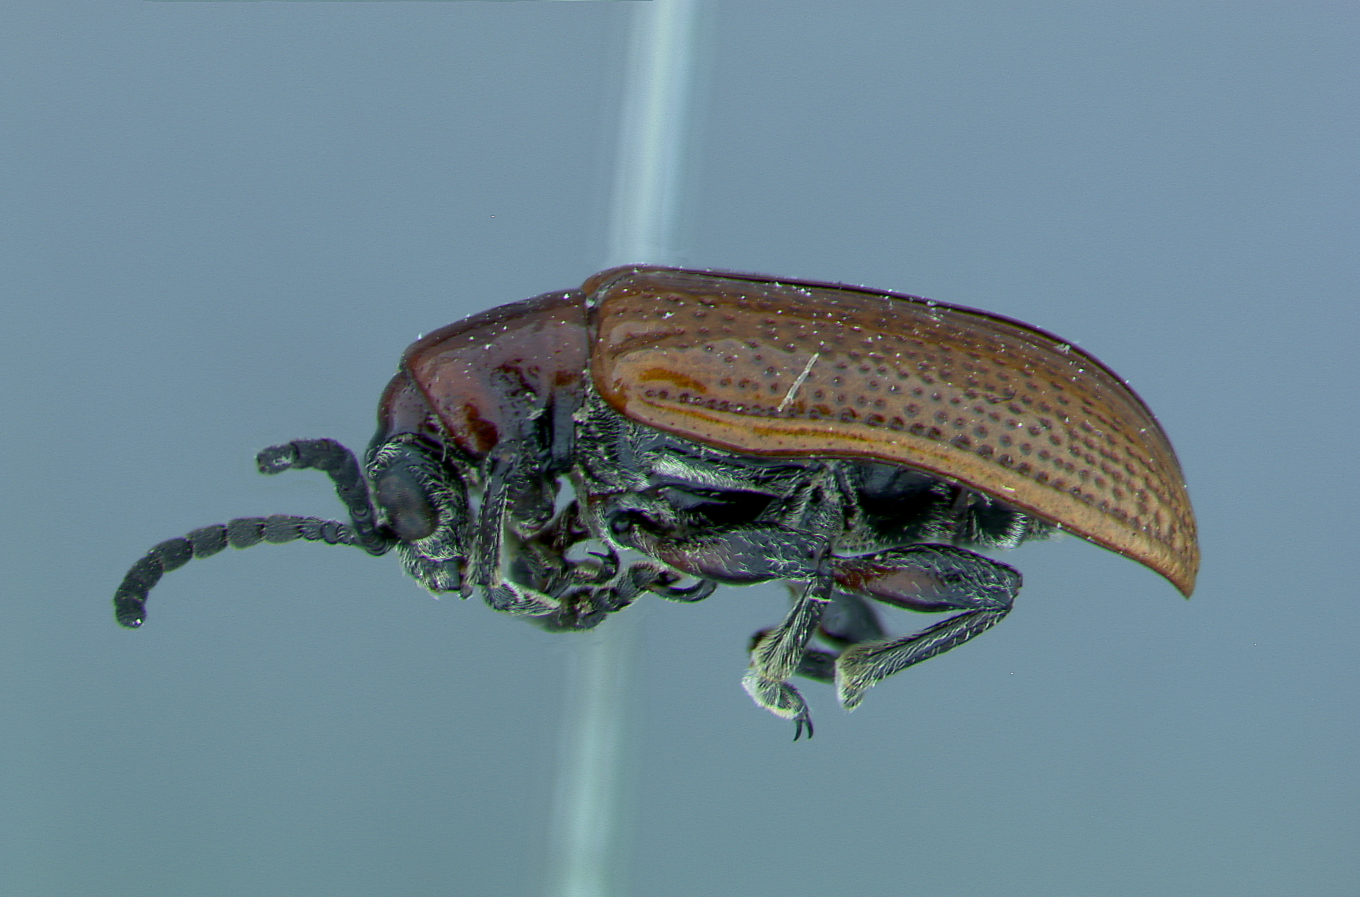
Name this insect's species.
Crioceris moupinensis
